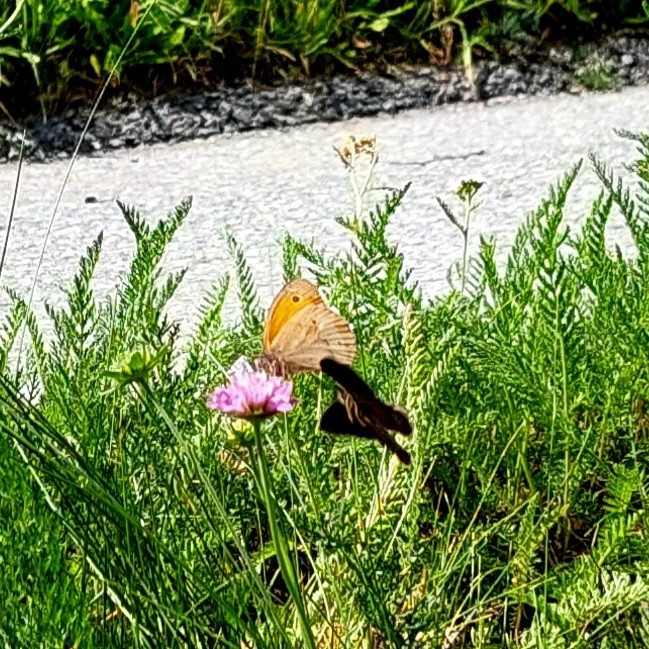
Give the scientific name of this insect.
Maniola jurtina
